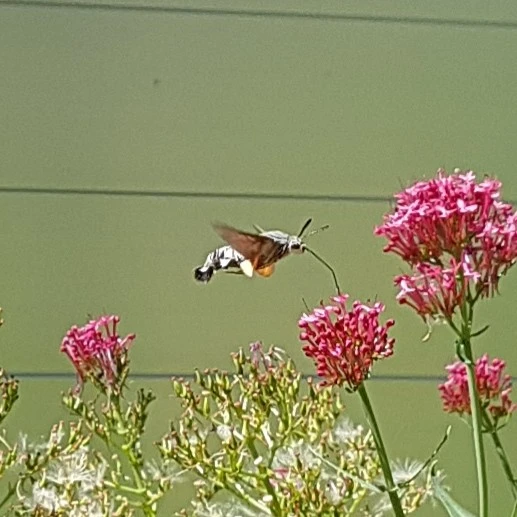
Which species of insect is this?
Macroglossum stellatarum
